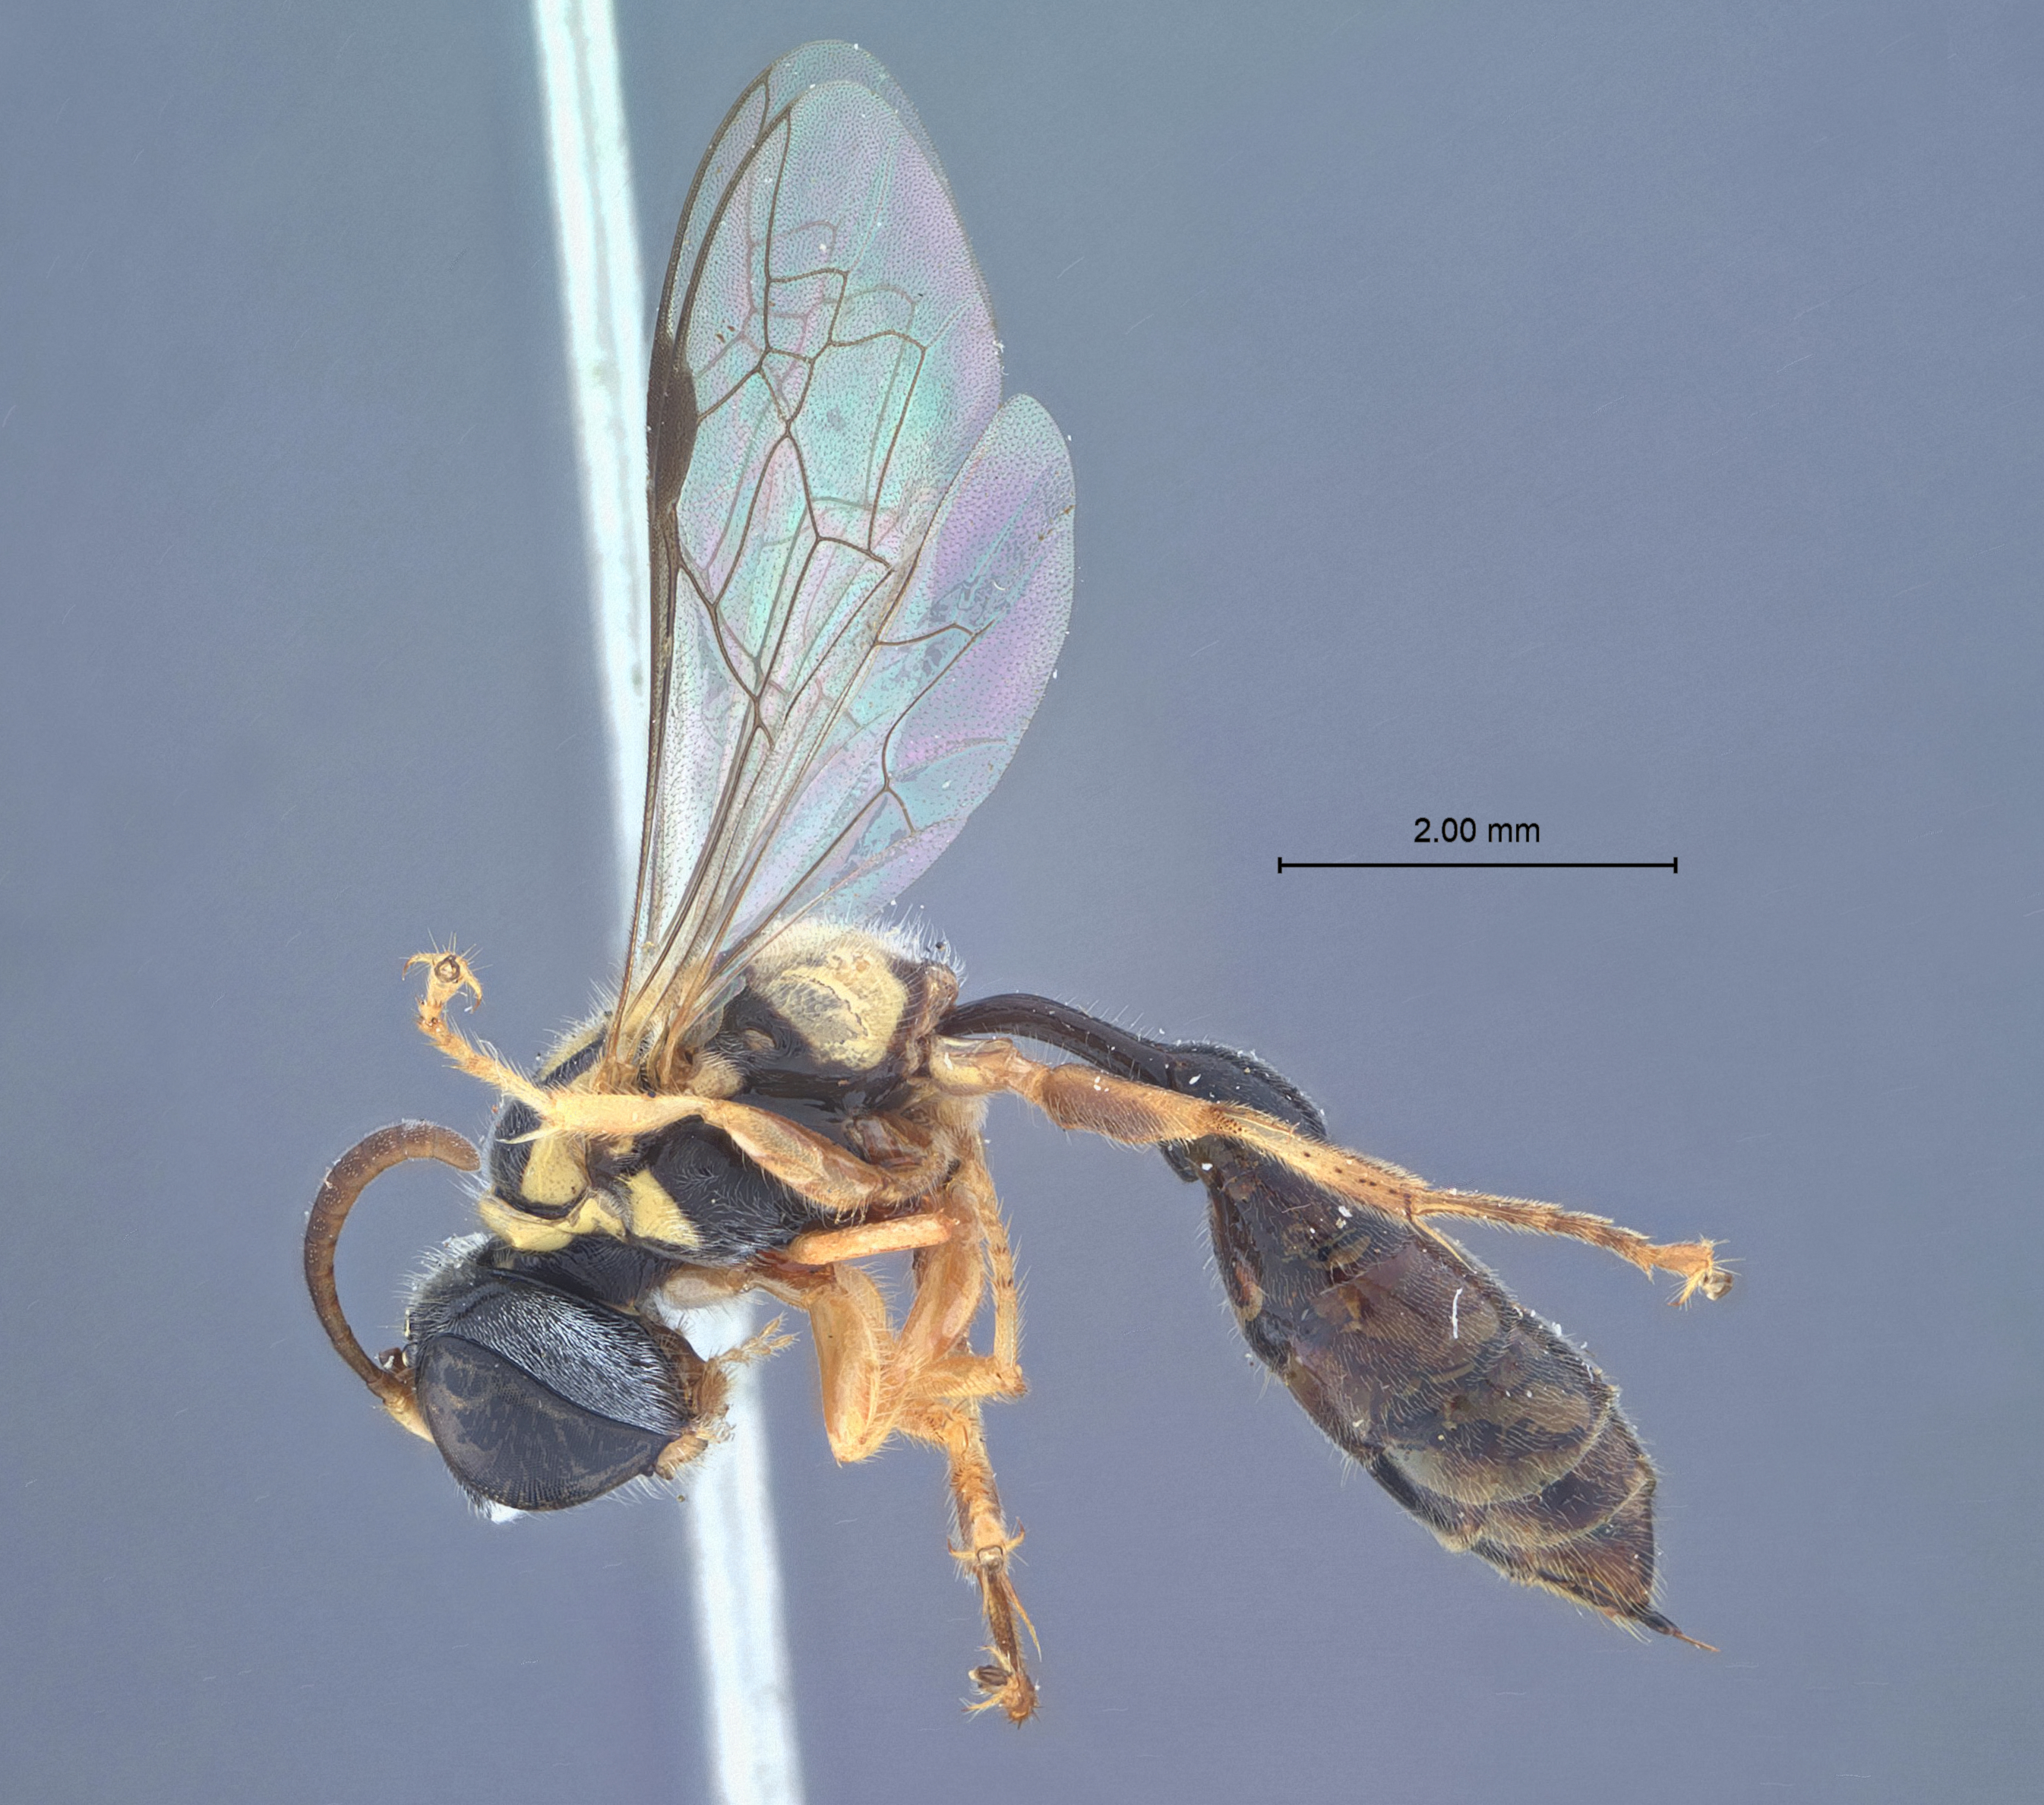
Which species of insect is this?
Diodontus ecutatus
